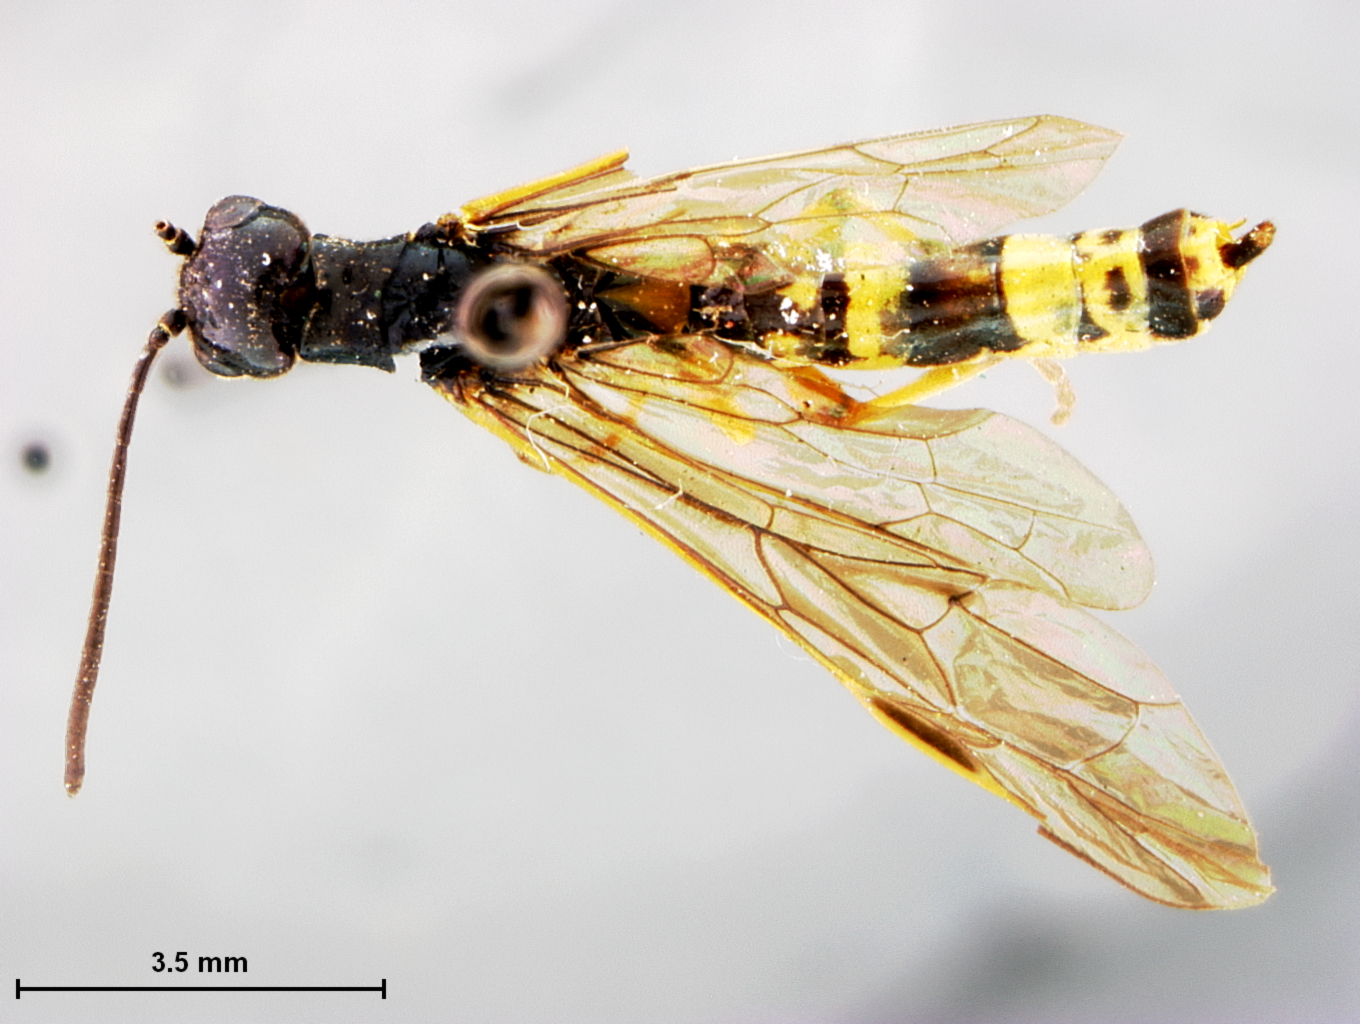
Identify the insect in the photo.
Cephus graenicheri
